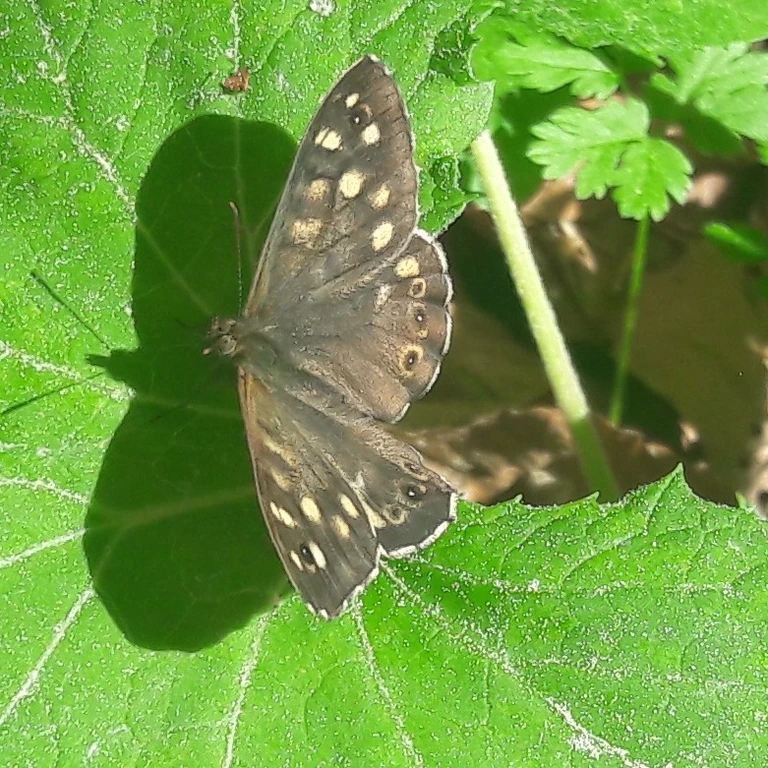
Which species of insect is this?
Pararge aegeria
